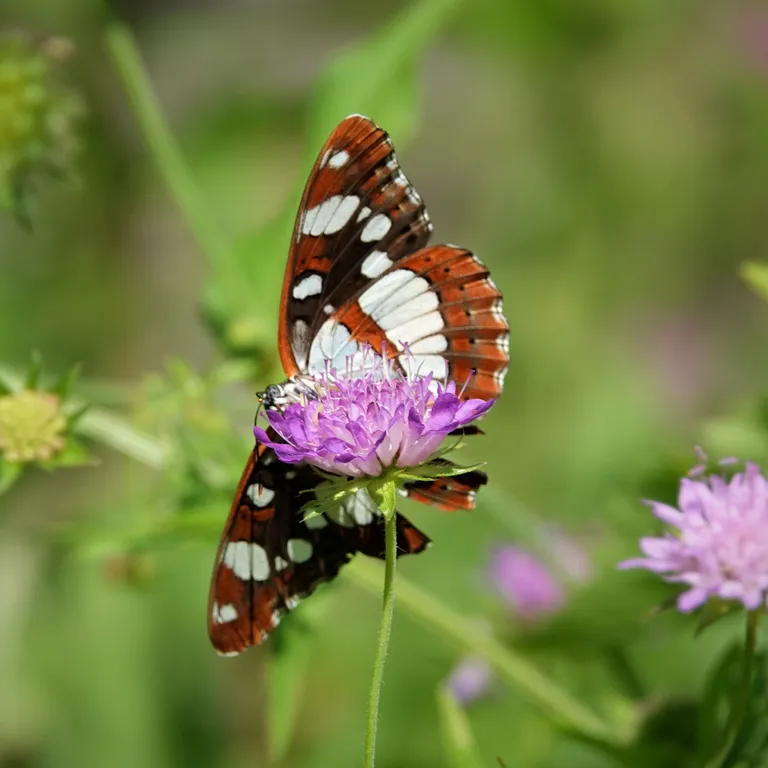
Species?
Limenitis reducta
